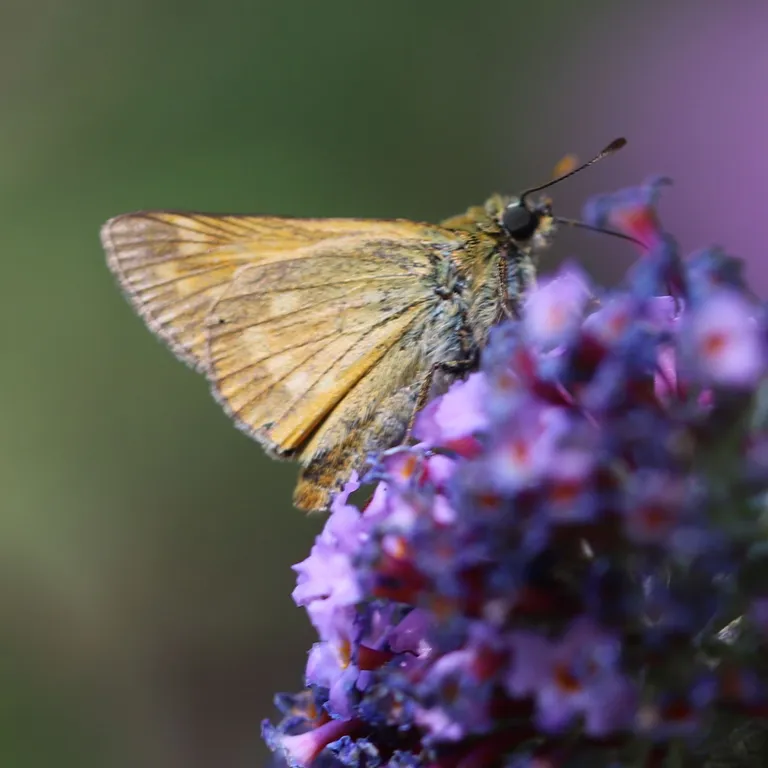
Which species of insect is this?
Ochlodes sylvanus (also Ochlodes venata)
